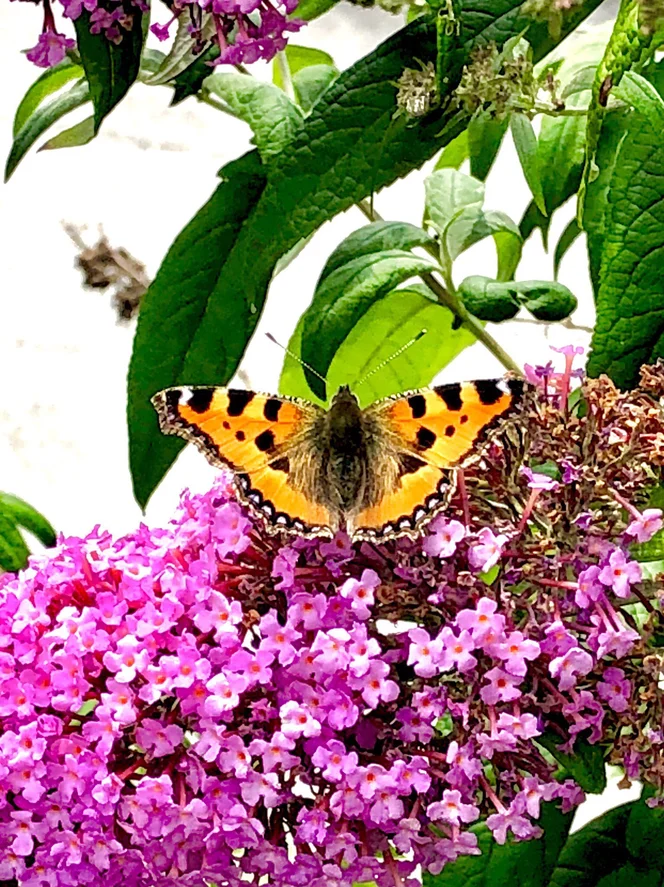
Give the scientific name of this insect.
Aglais urticae
